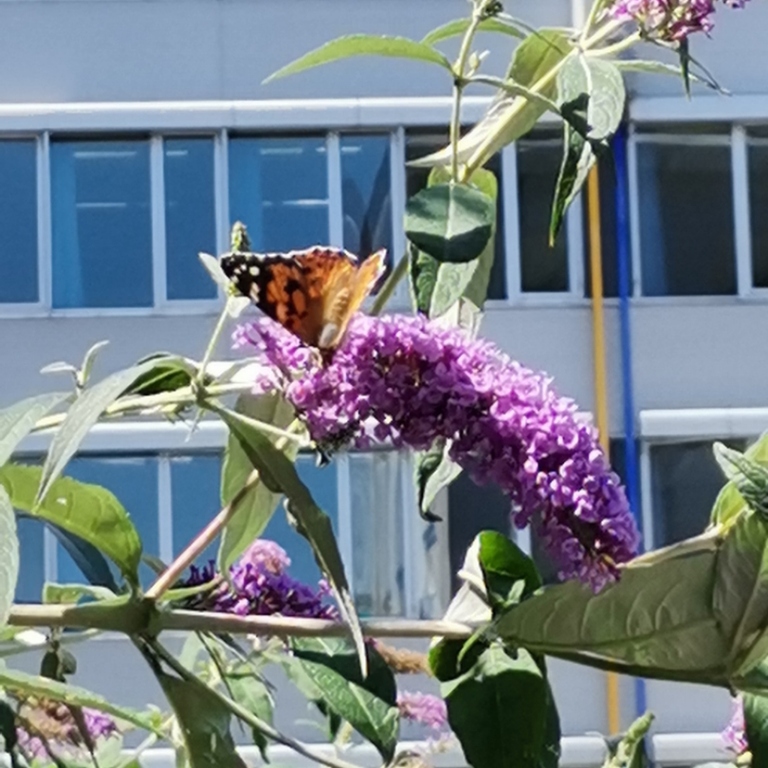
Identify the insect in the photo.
Vanessa cardui
